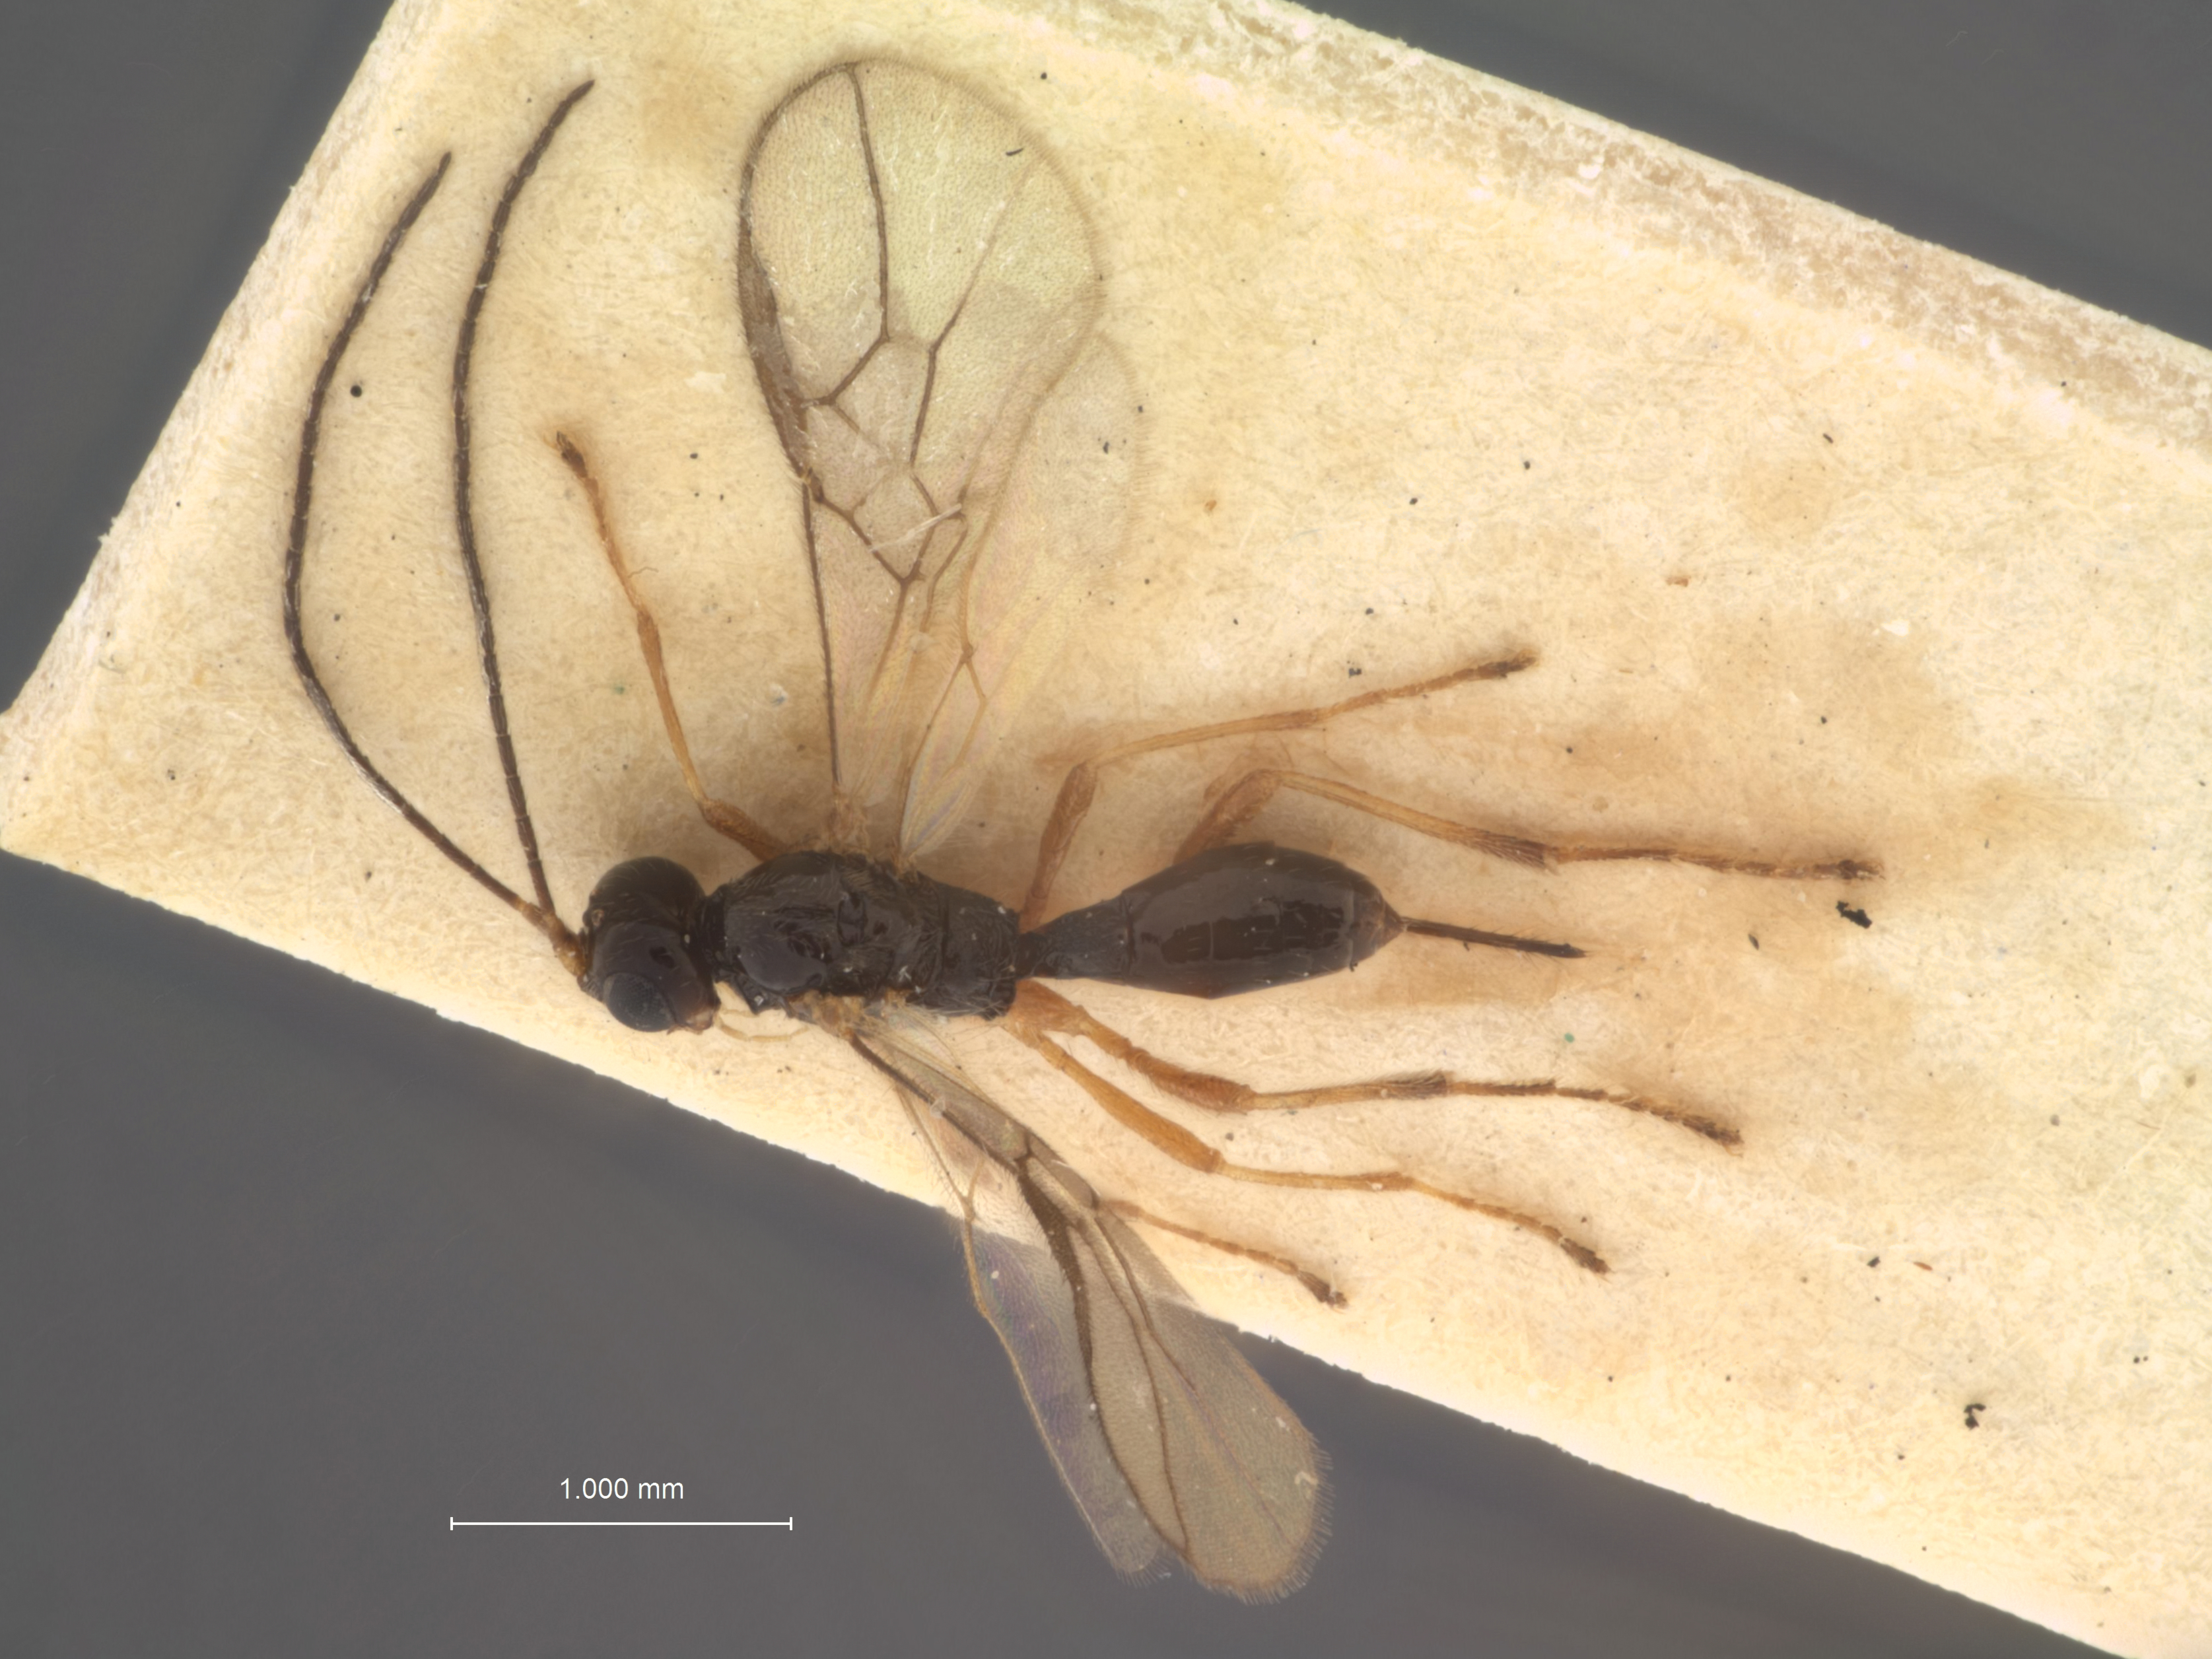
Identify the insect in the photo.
Tanycarpa mitis
